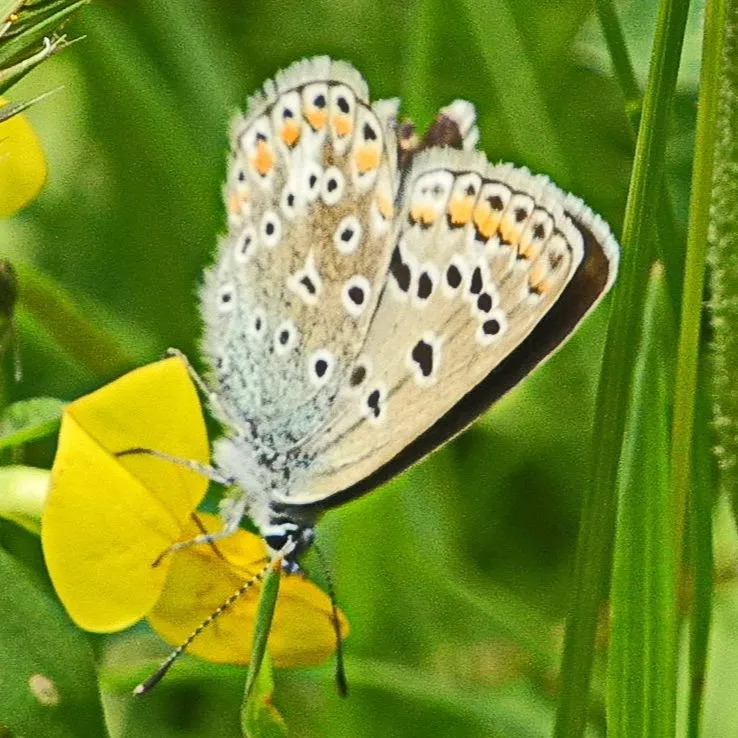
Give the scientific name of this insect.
Polyommatus icarus
